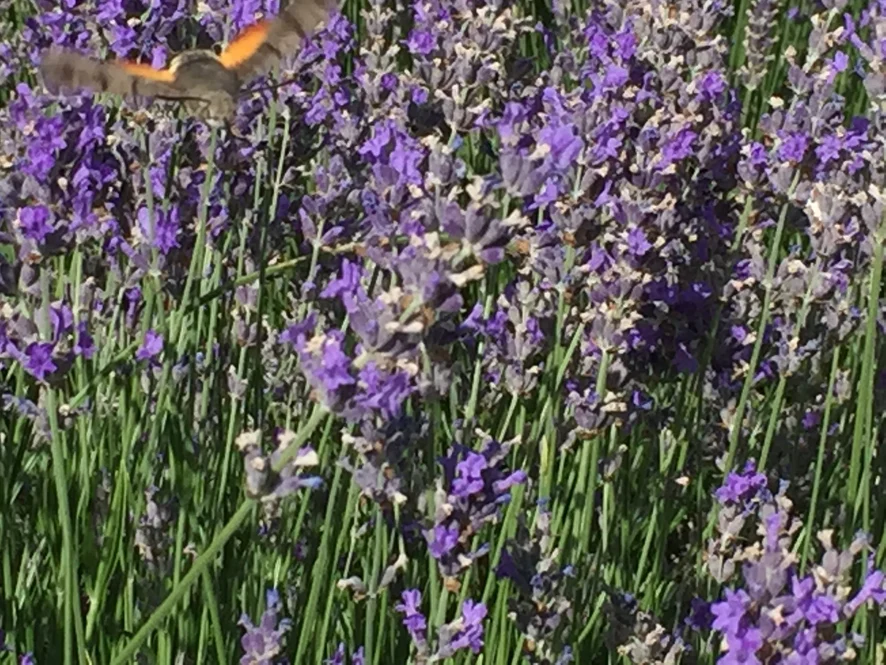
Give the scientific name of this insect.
Macroglossum stellatarum
